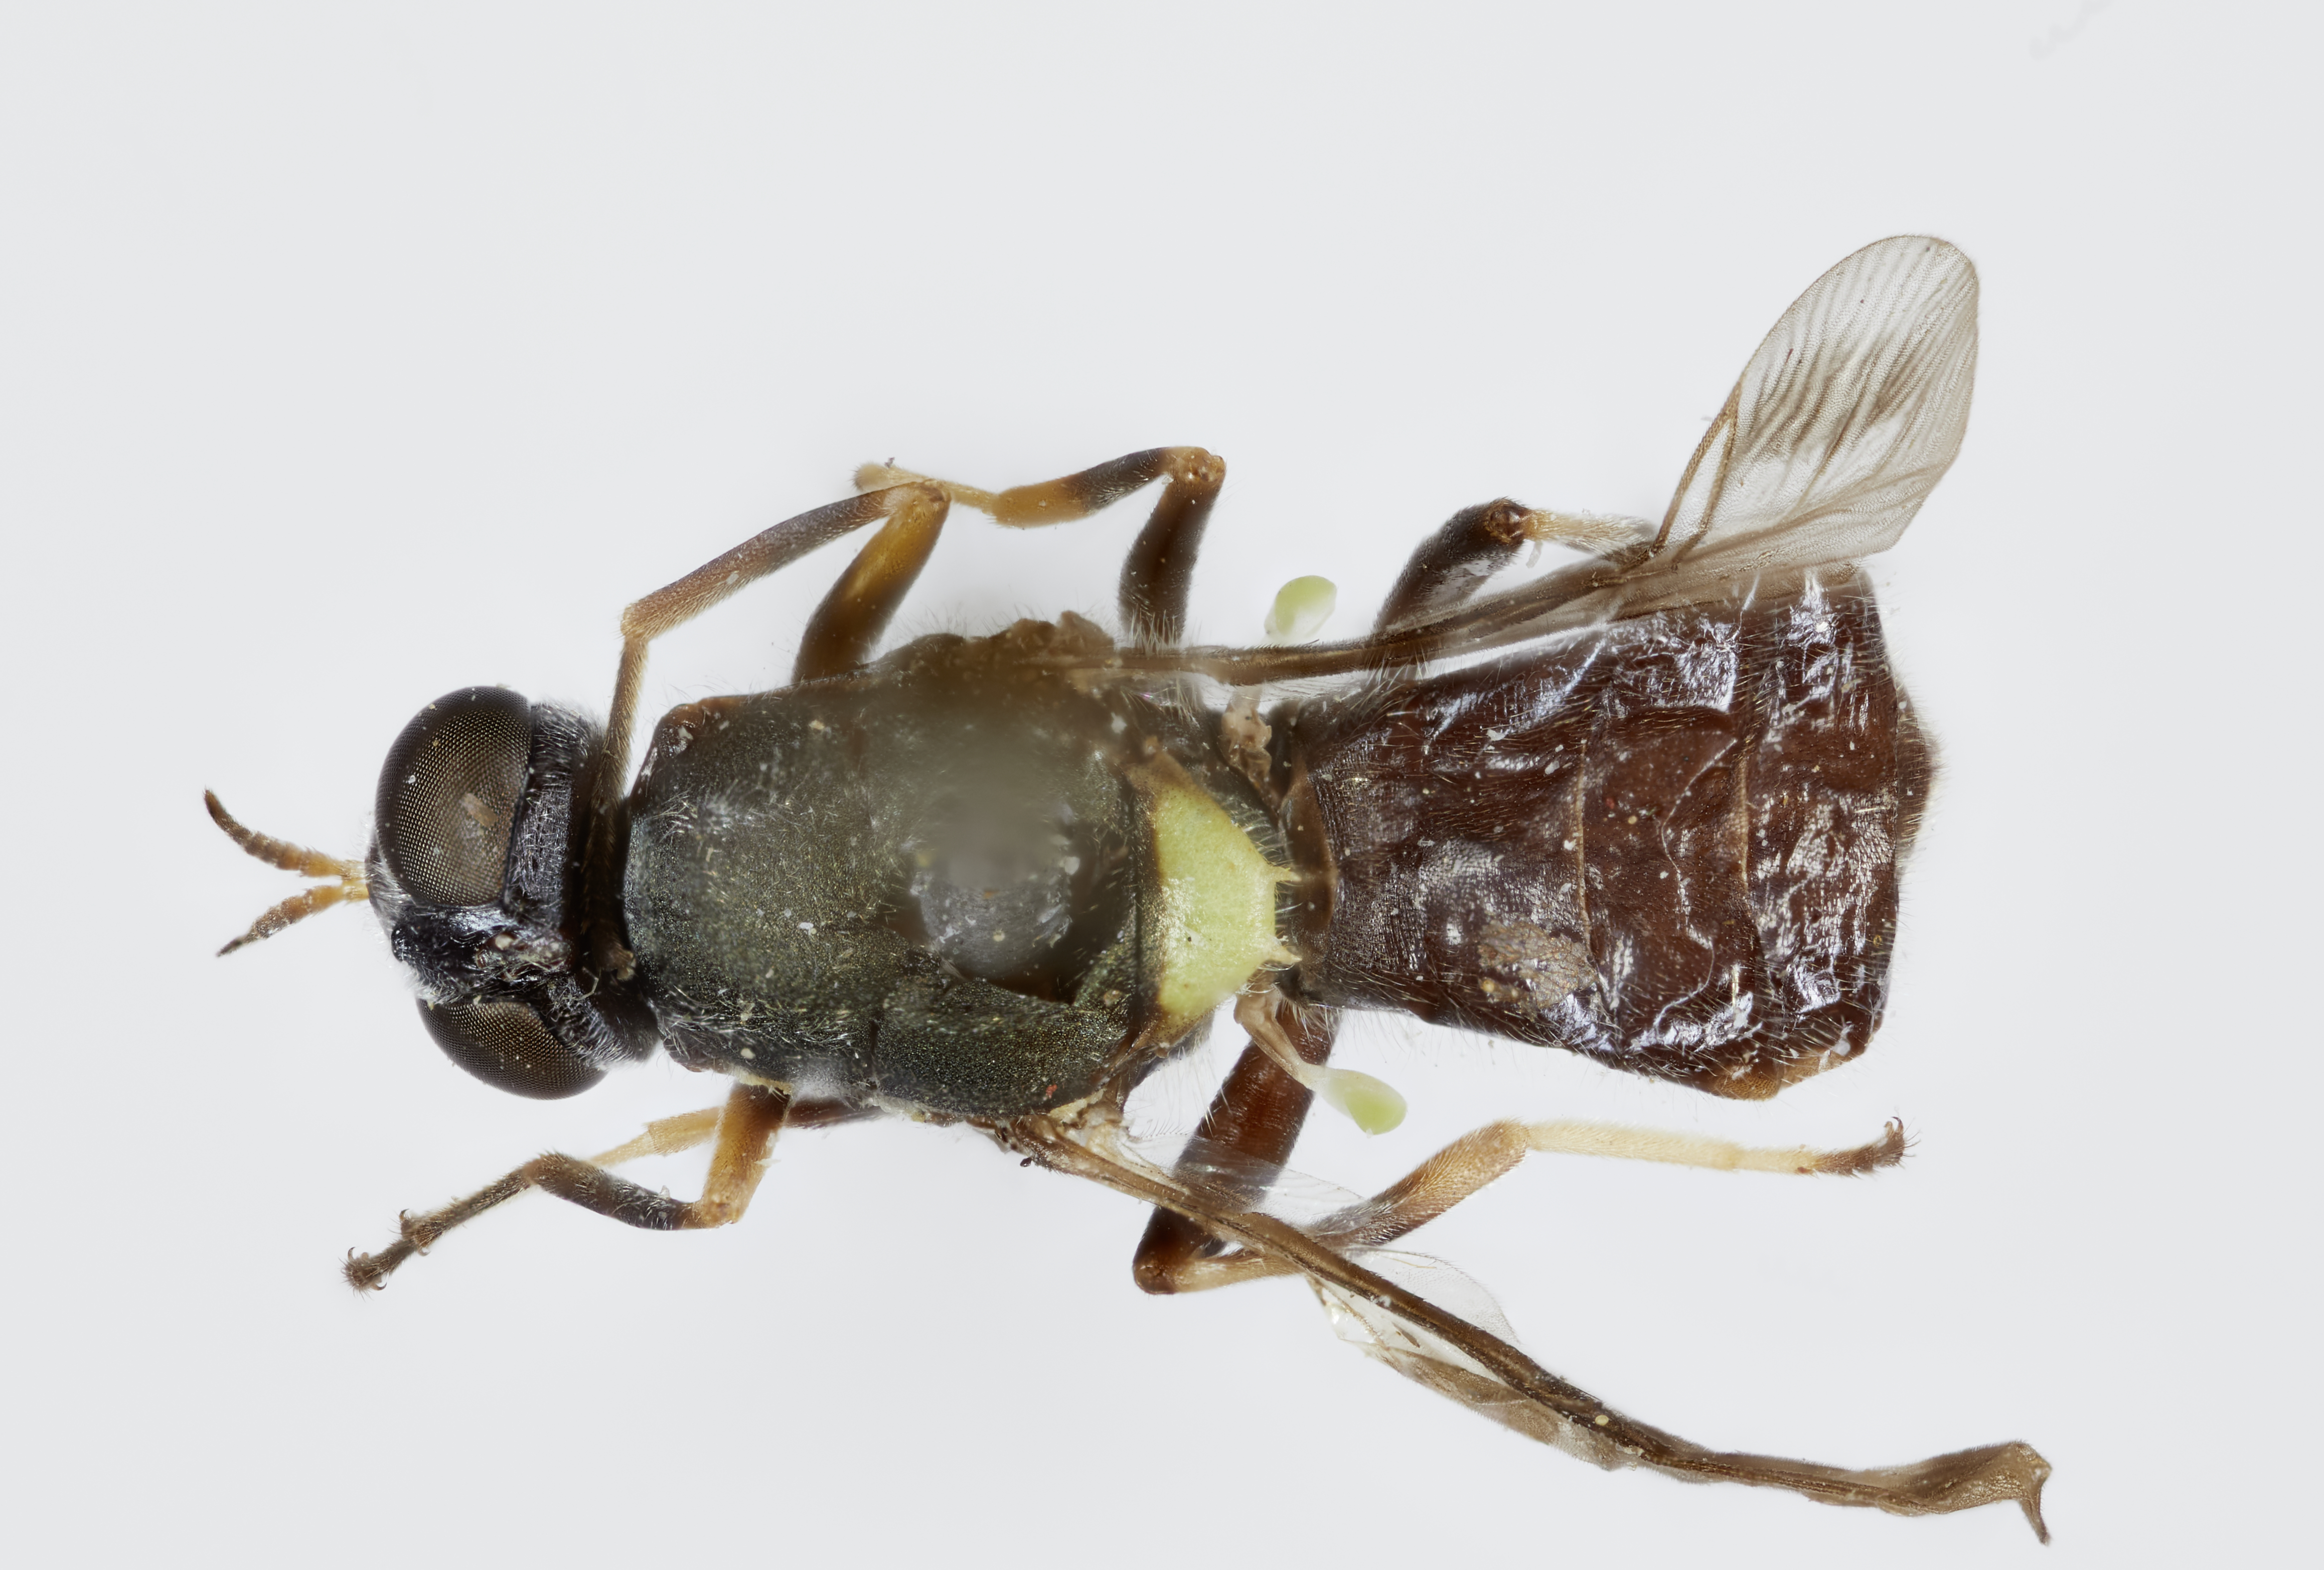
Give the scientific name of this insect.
Myxosargus anomalus
